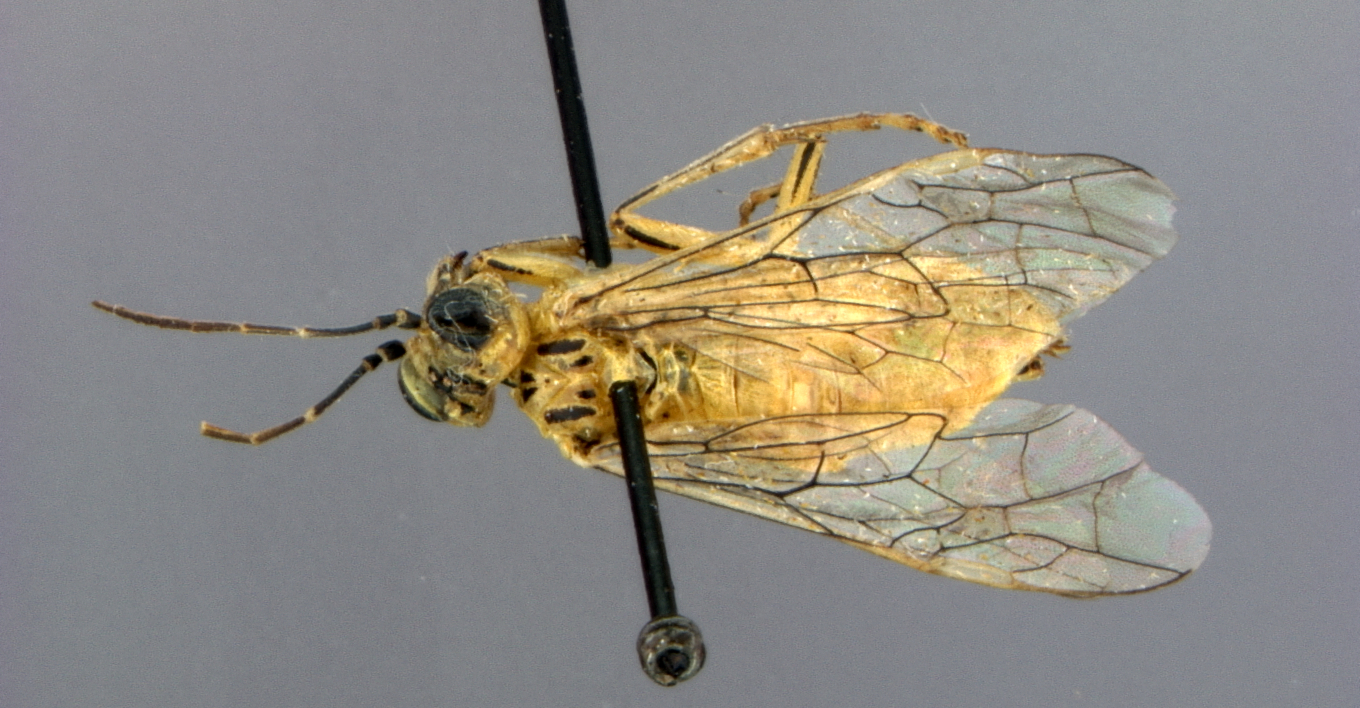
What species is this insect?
Tenthredo nephritica
